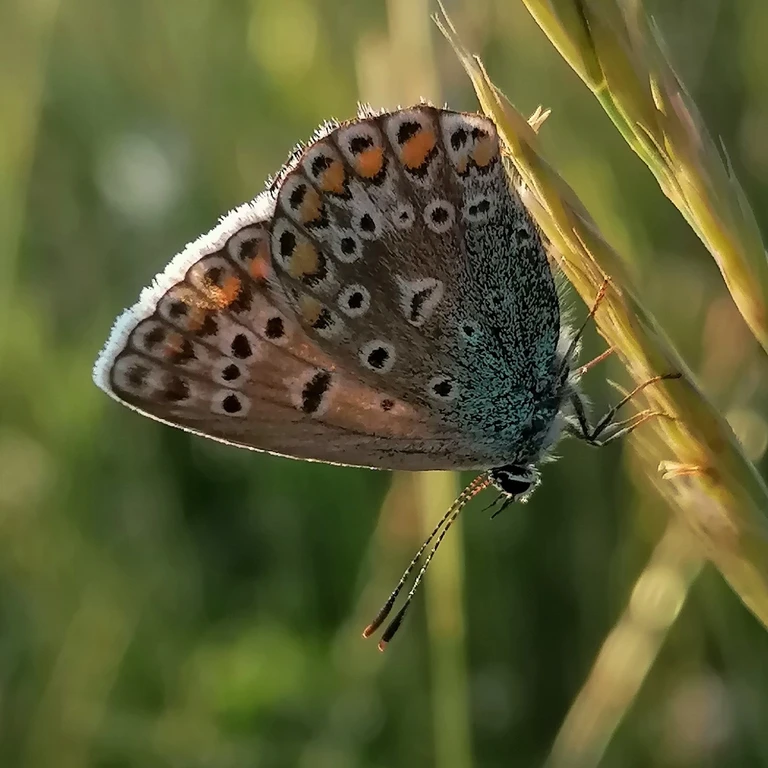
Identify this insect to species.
Polyommatus icarus
